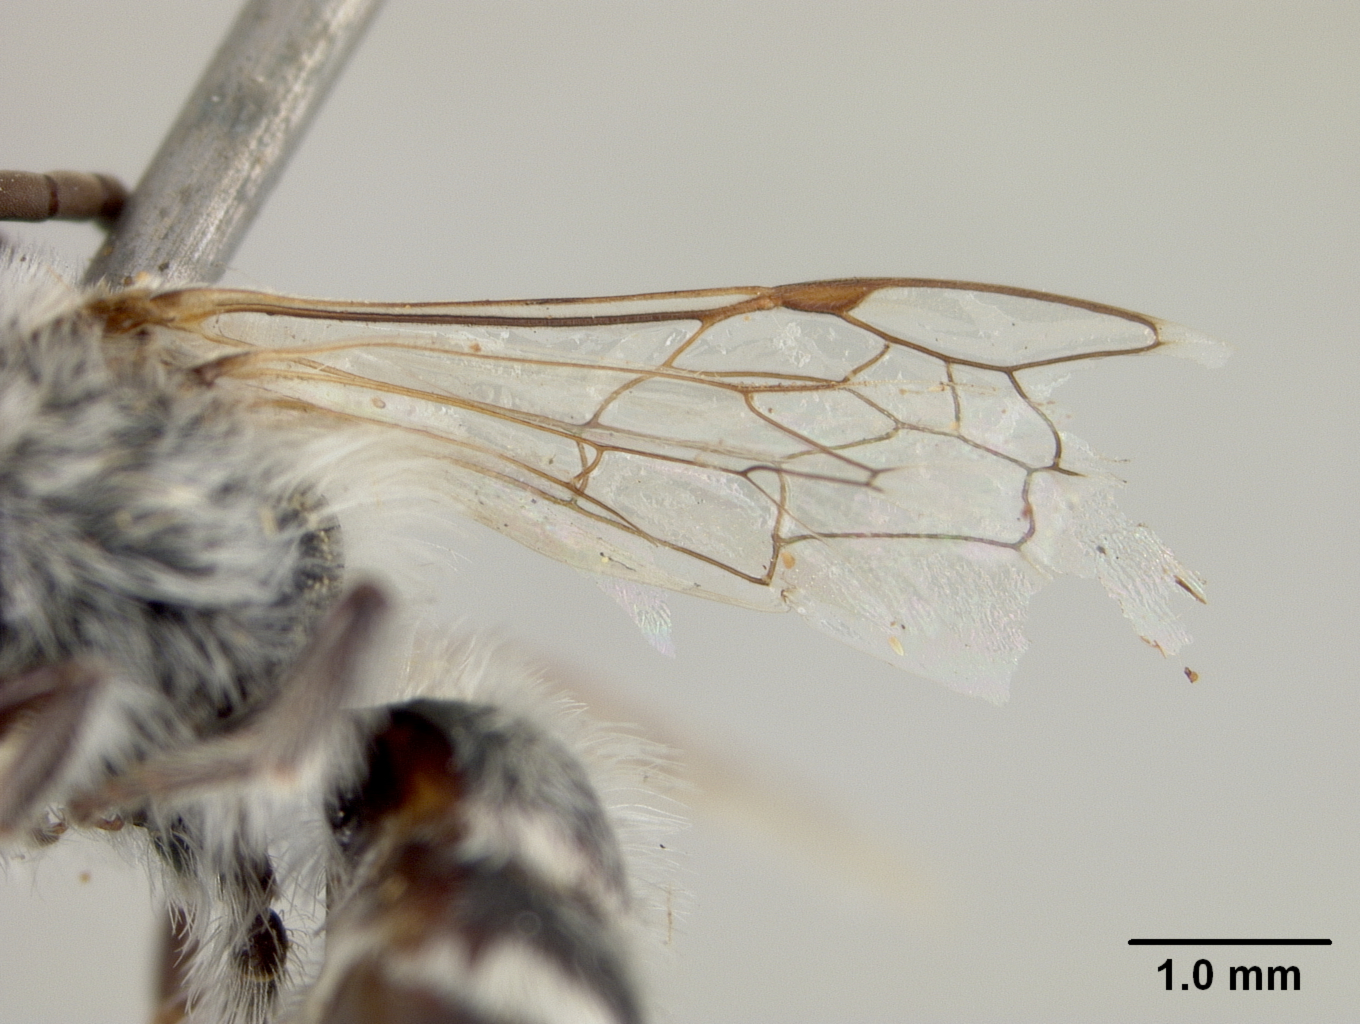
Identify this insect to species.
Colletes salicicola
